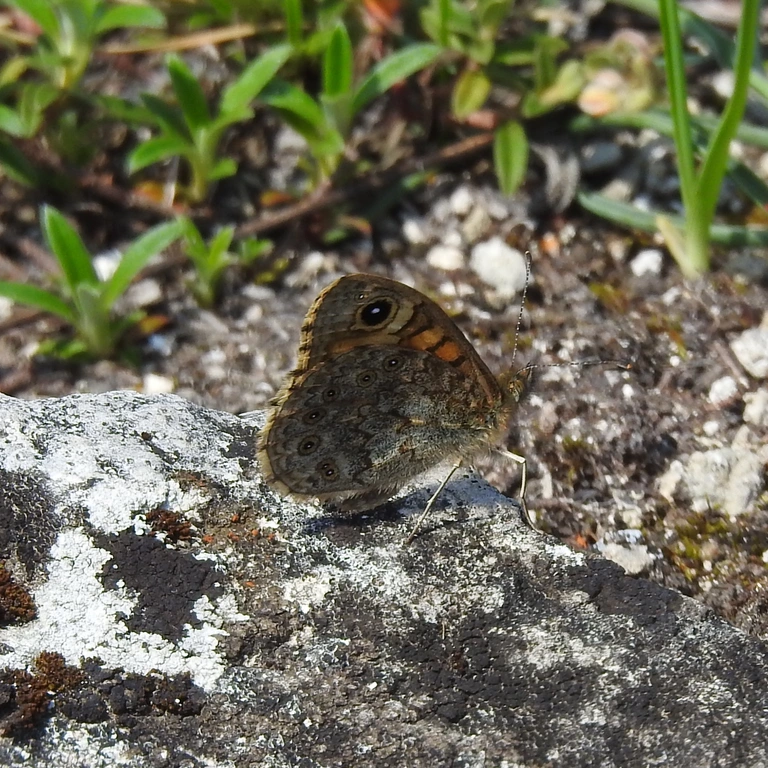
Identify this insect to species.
Lasiommata megera (also Pararge megera)
